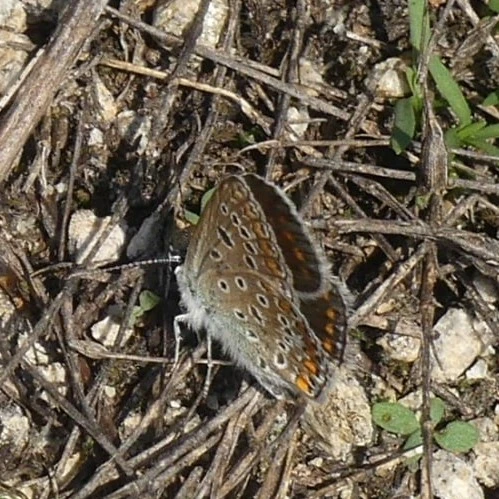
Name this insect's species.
Polyommatus icarus
